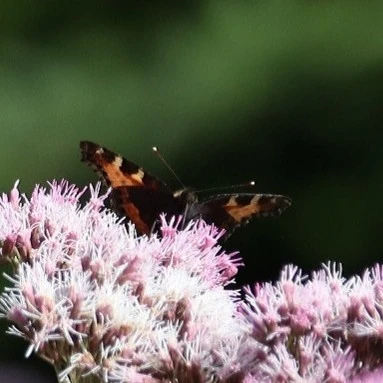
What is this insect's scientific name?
Aglais urticae
